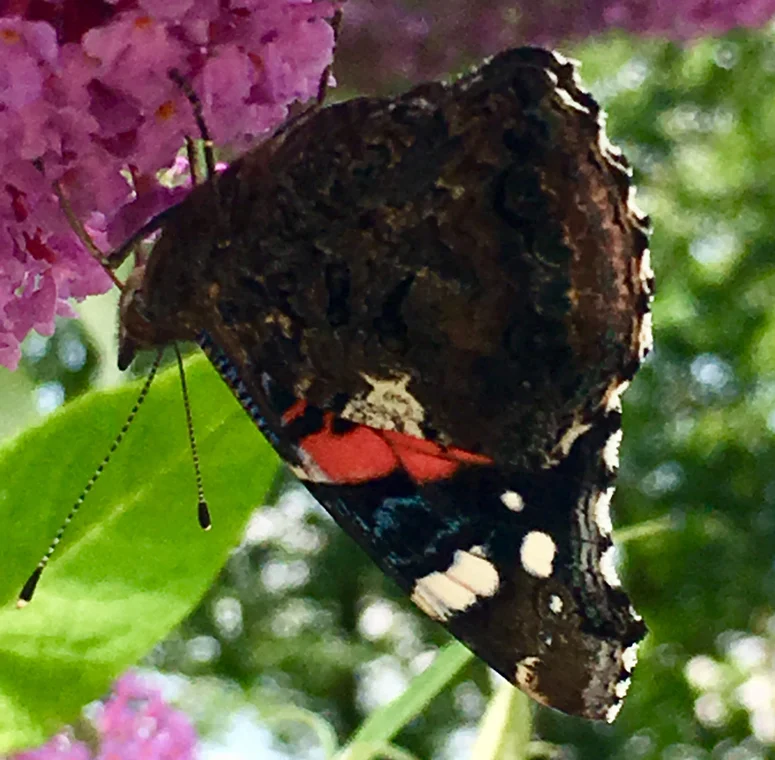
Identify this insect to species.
Vanessa atalanta
